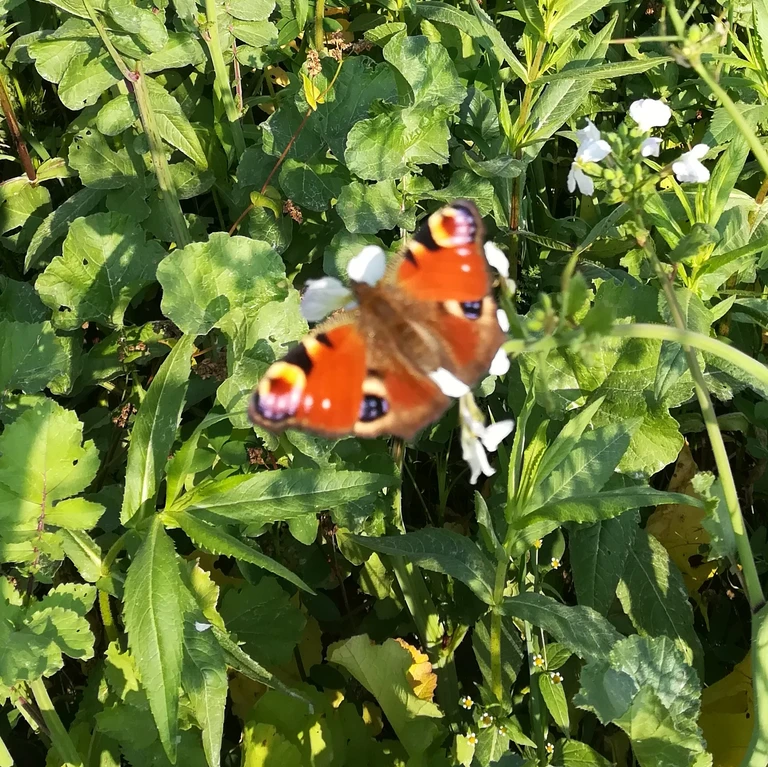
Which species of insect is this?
Aglais io
